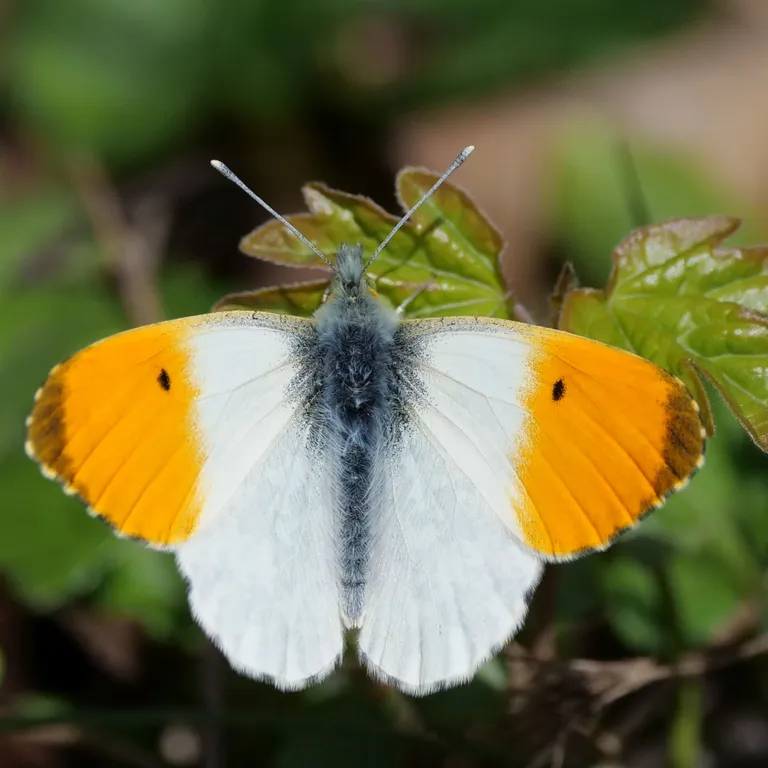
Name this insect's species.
Anthocharis cardamines
